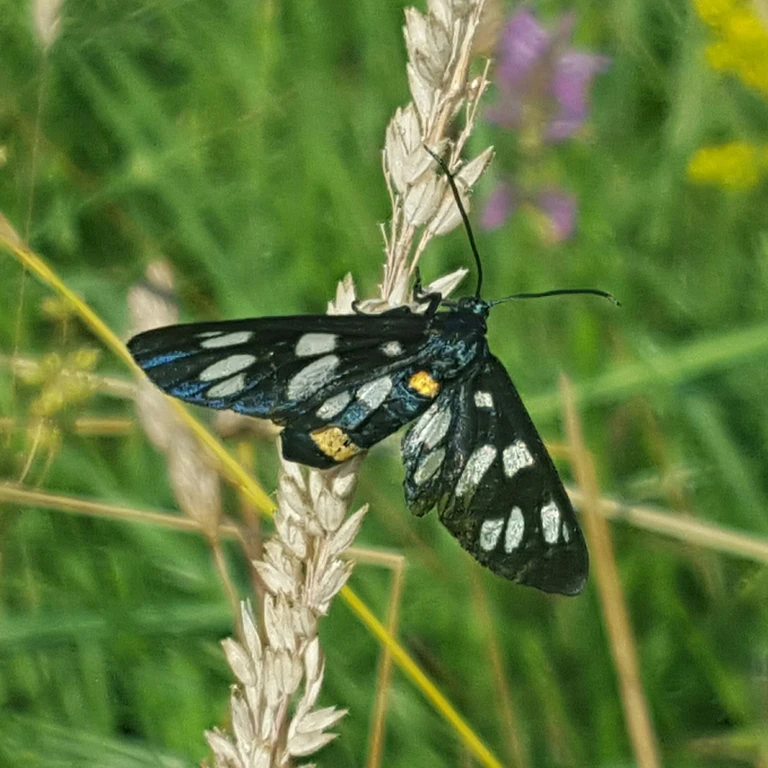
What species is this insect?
Amata phegea
